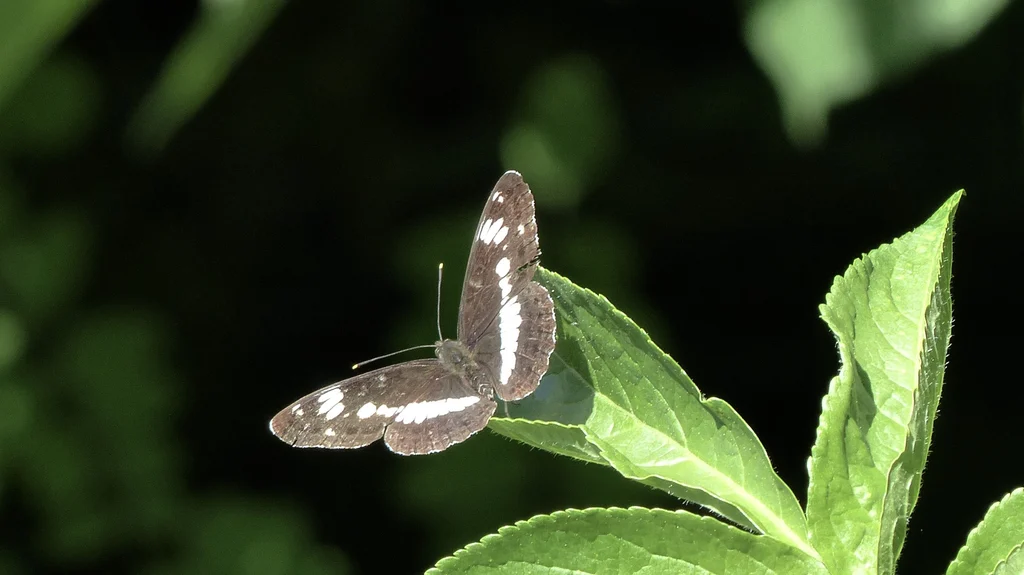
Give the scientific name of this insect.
Limenitis camilla (also Ladoga camilla)
